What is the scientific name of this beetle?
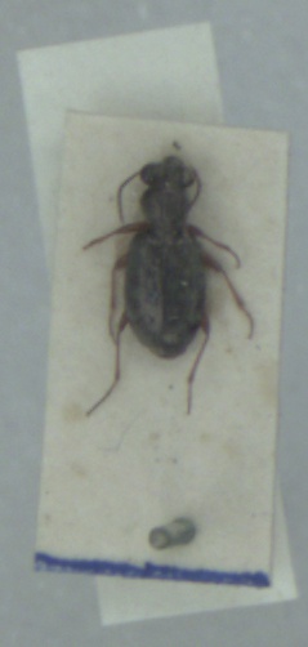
Asaphidion curtum
